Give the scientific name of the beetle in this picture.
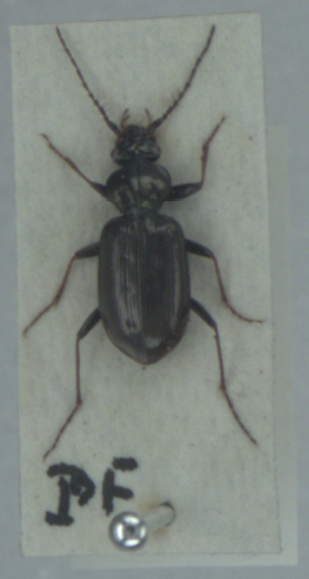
Loricera pilicornis
